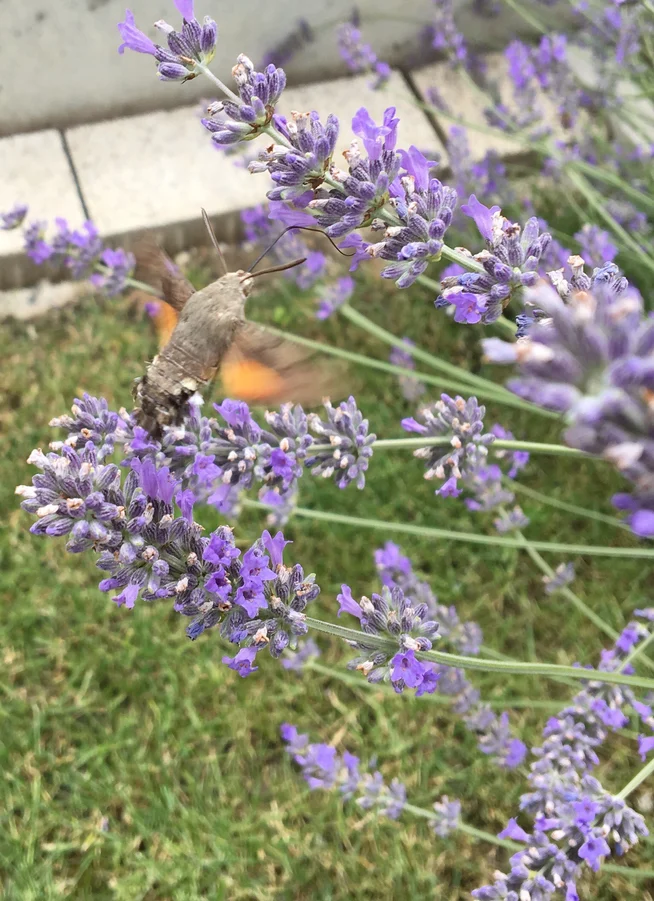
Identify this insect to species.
Macroglossum stellatarum
